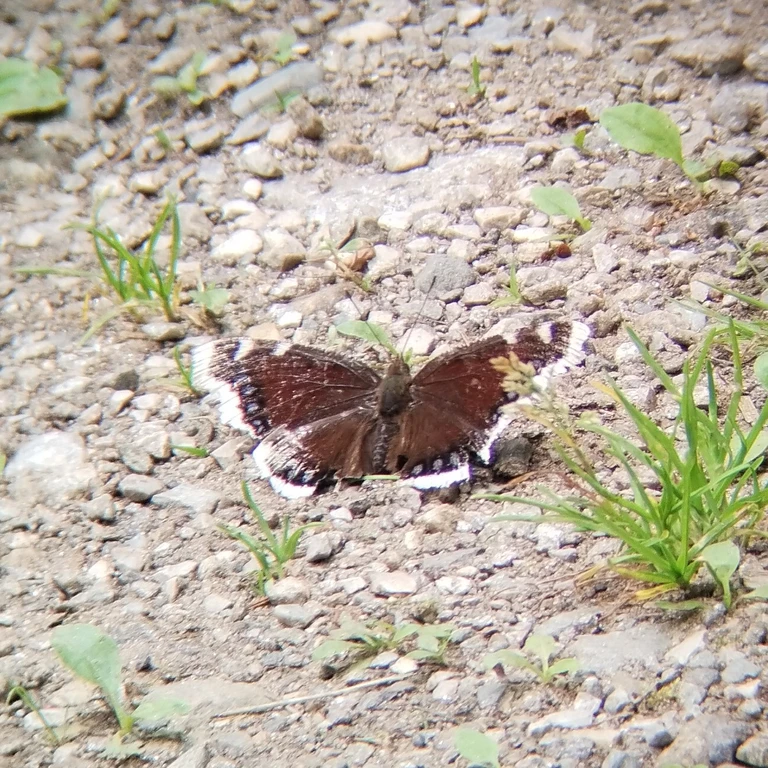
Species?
Nymphalis antiopa
